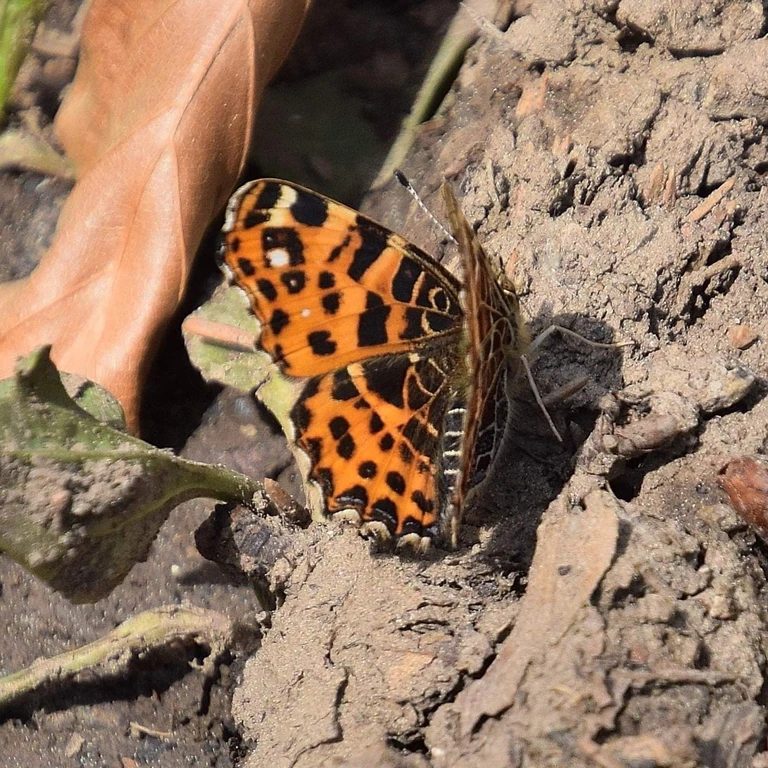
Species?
Araschnia levana
